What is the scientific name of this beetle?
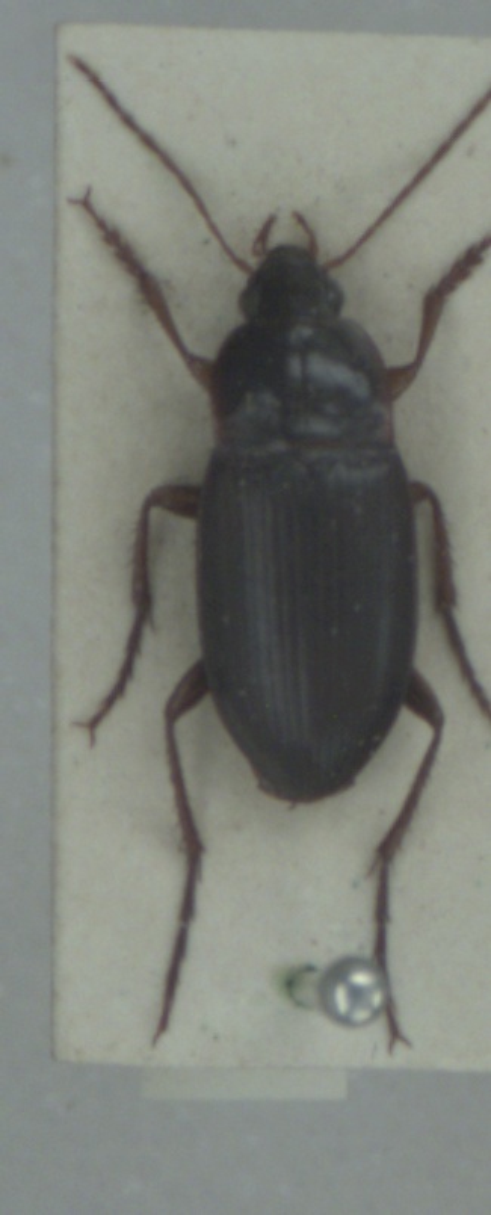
Calathus ambiguus
